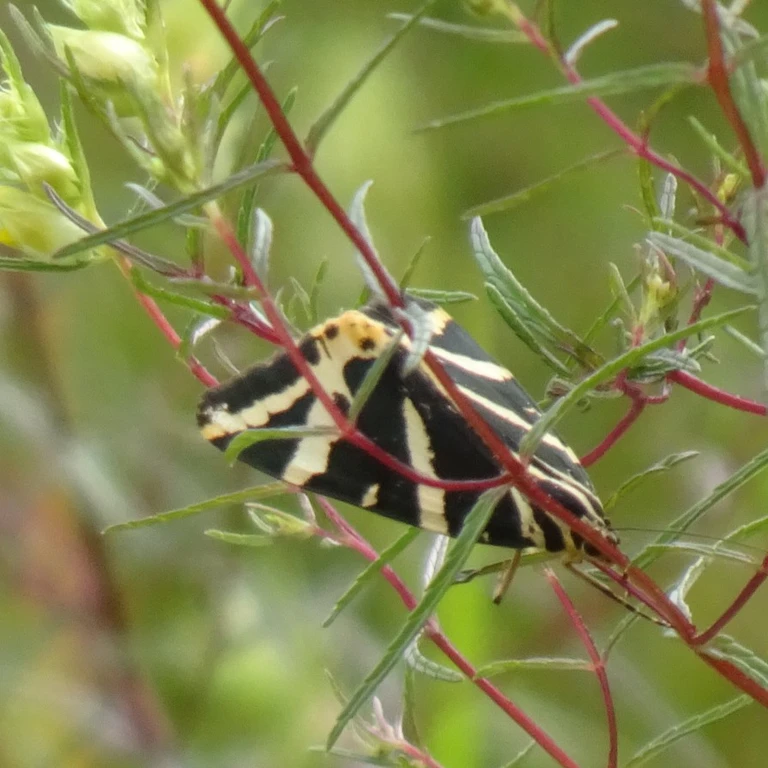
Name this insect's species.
Euplagia quadripunctaria
